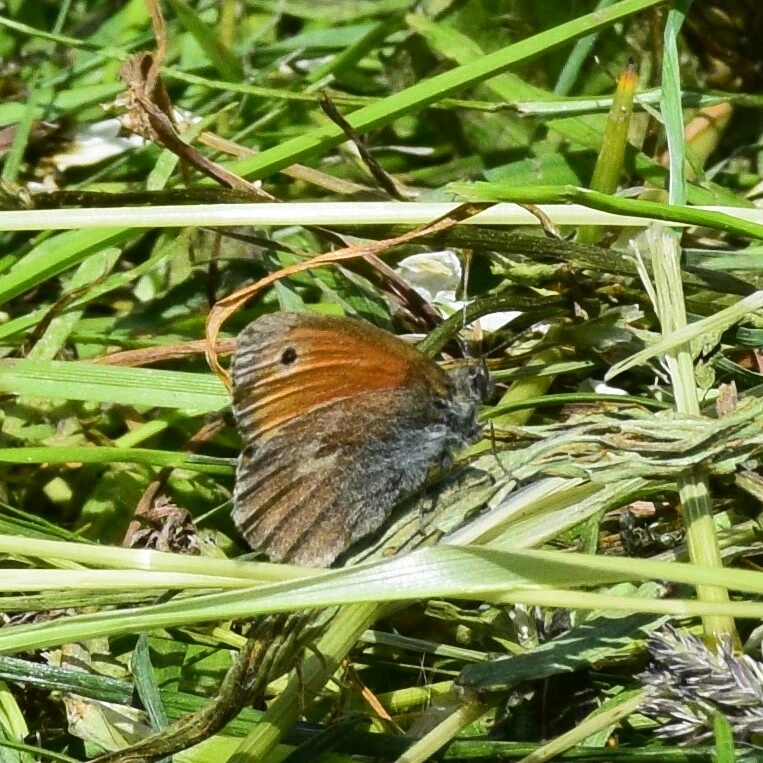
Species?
Coenonympha pamphilus
